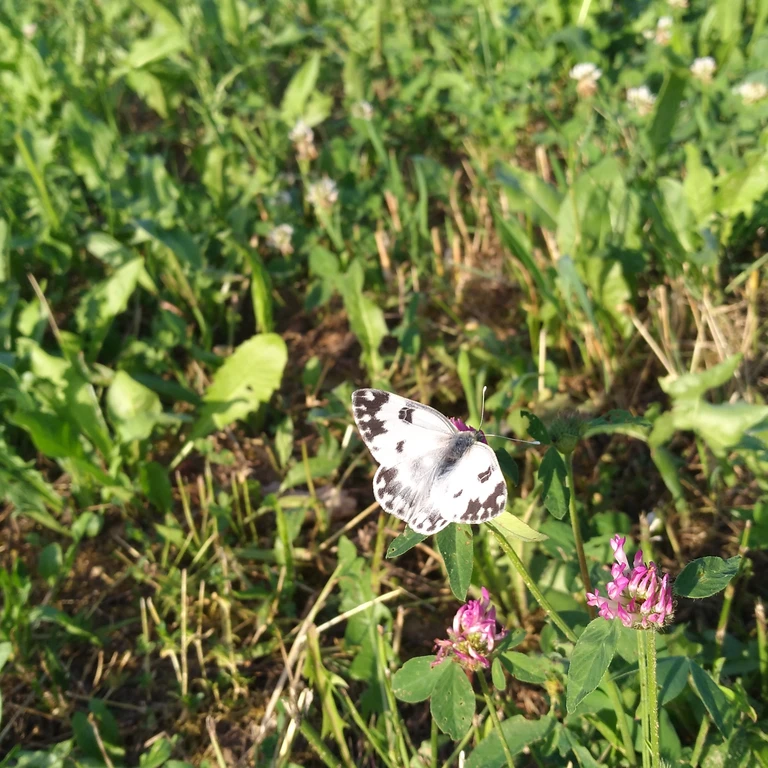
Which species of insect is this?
Pontia edusa
